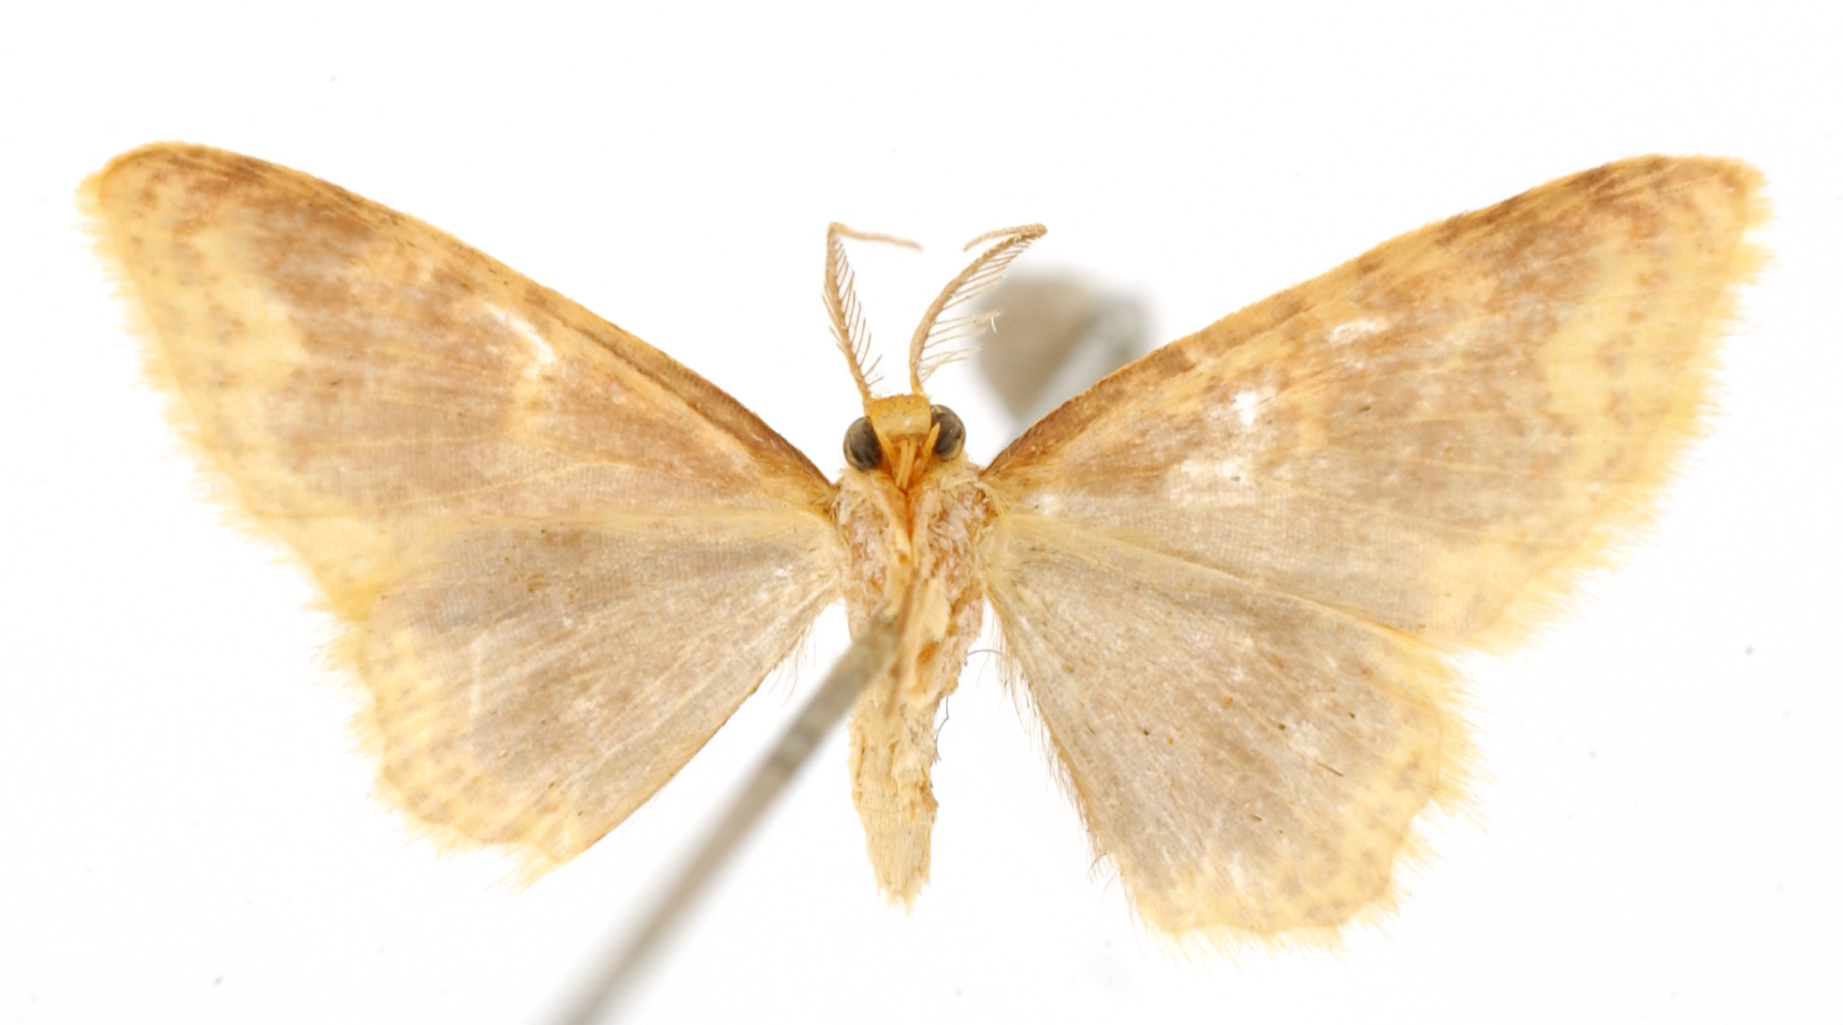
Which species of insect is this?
Cambogia cobardata
